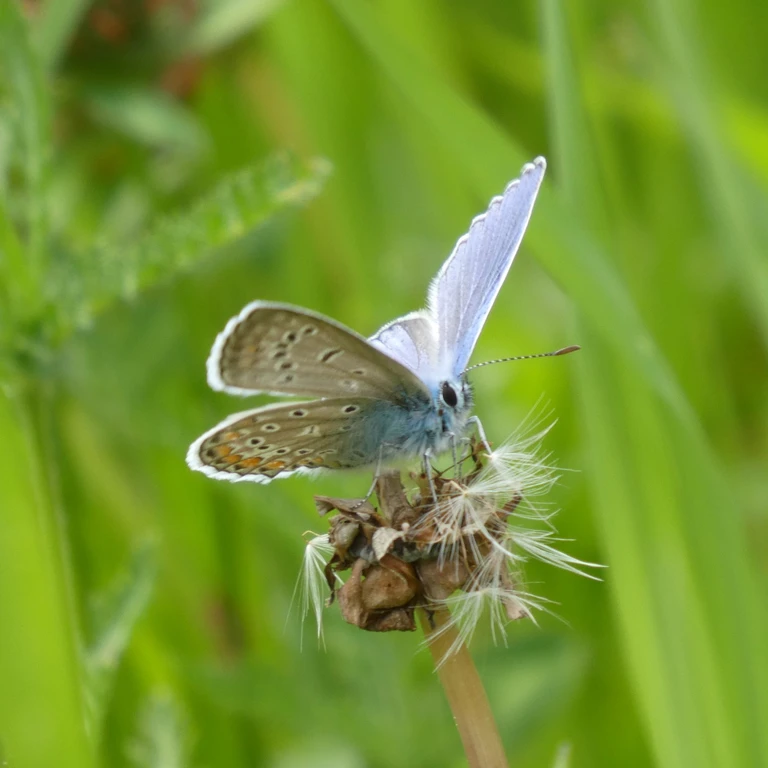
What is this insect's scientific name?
Polyommatus icarus
